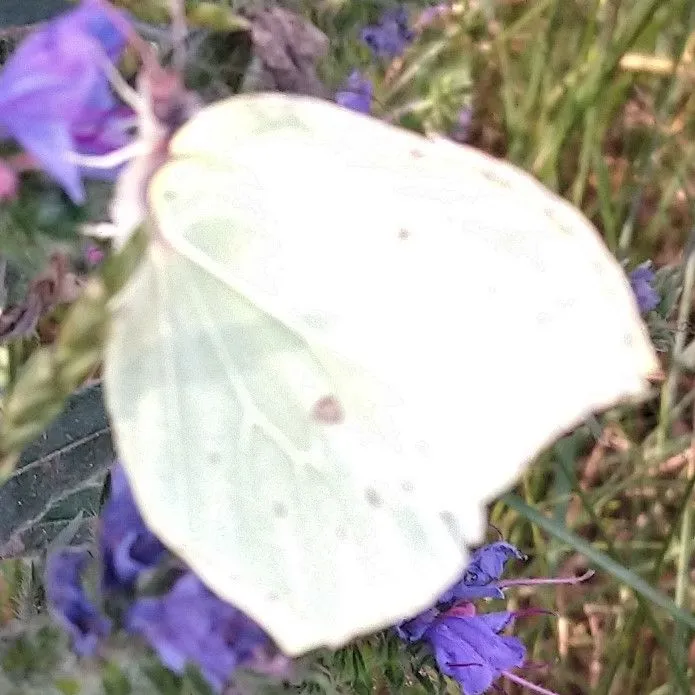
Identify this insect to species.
Gonepteryx rhamni
